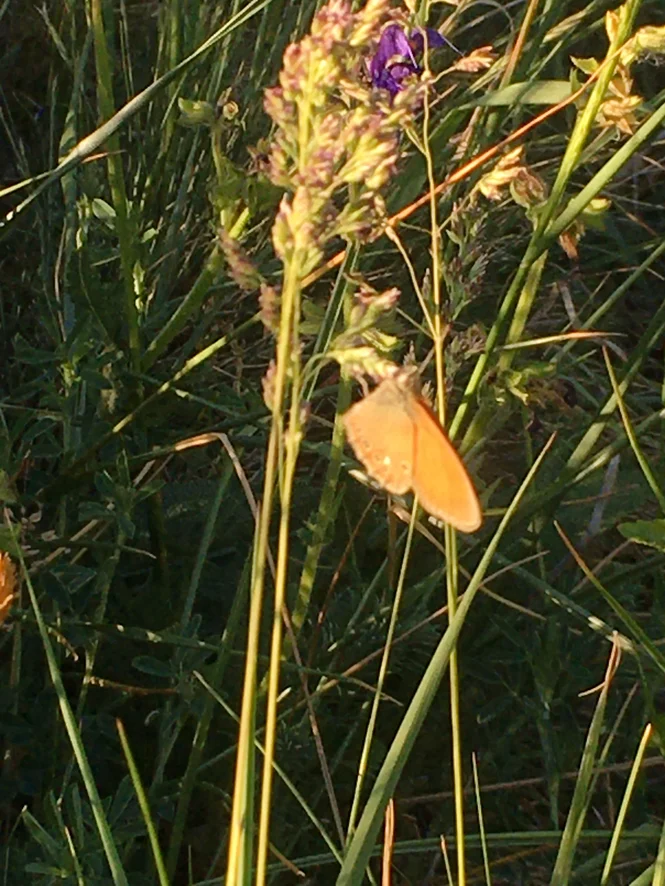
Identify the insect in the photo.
Coenonympha glycerion (also Coenonympha iphis)
